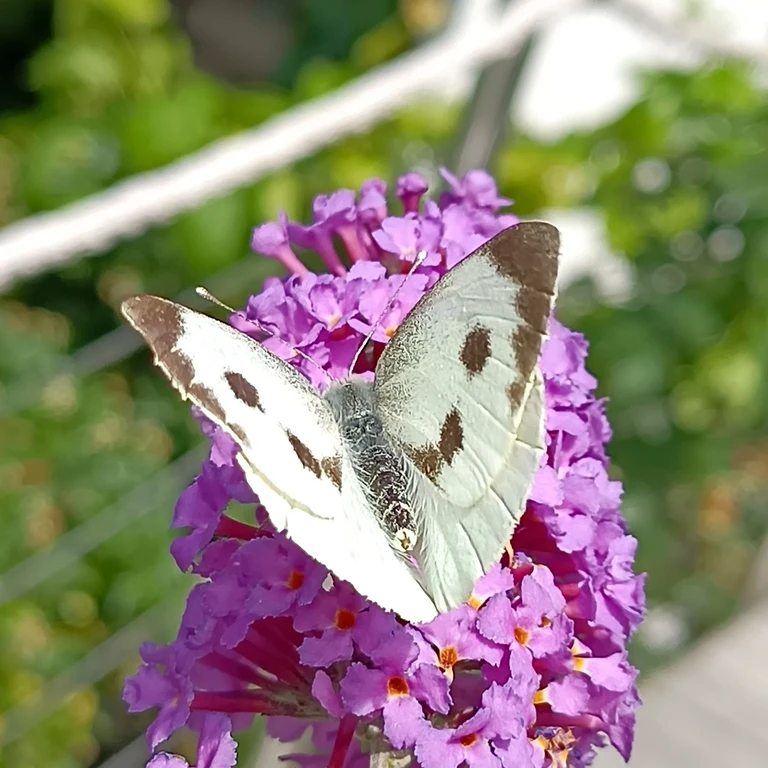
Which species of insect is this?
Pieris brassicae
